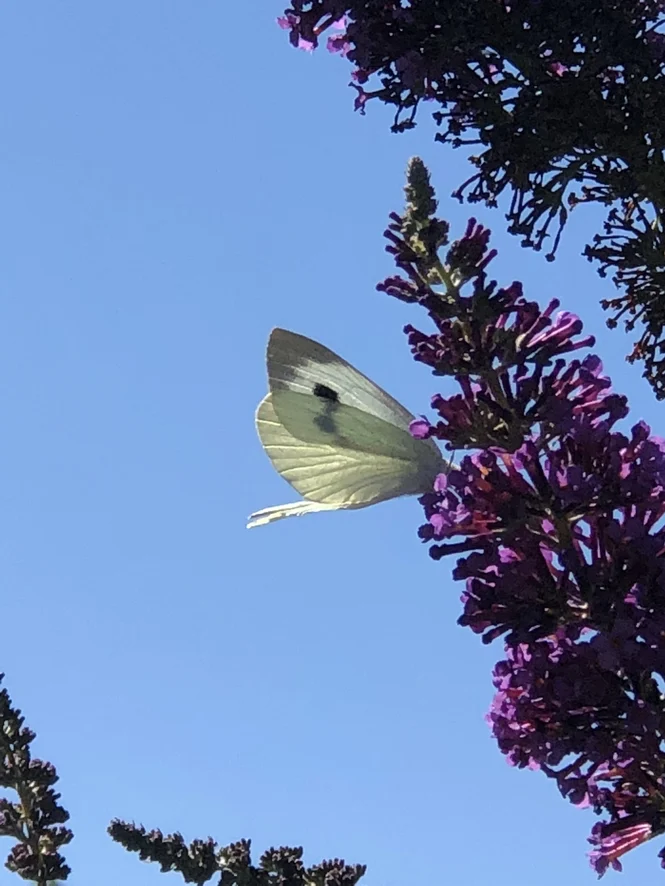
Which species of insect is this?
Pieris brassicae
